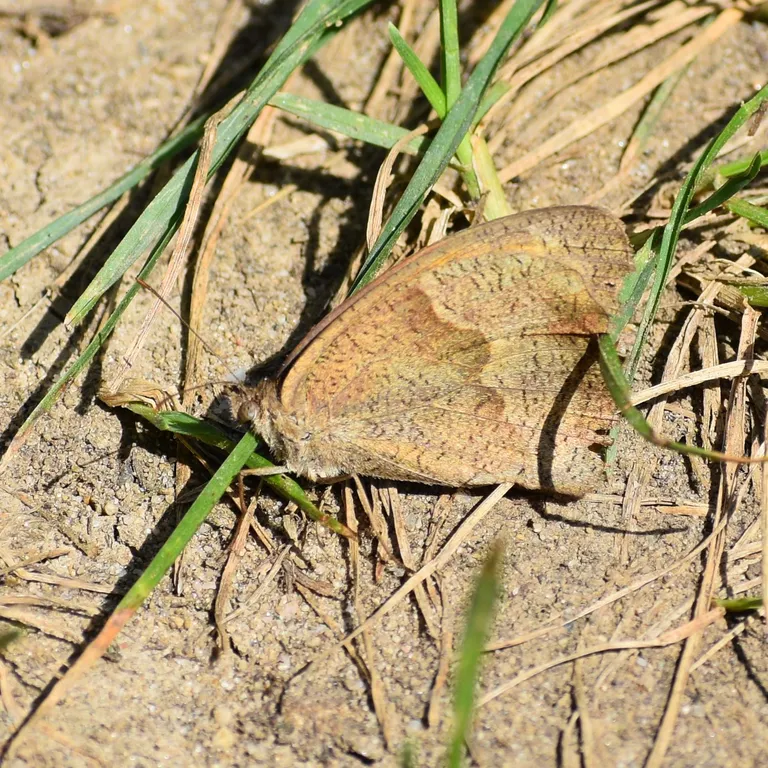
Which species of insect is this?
Maniola jurtina
